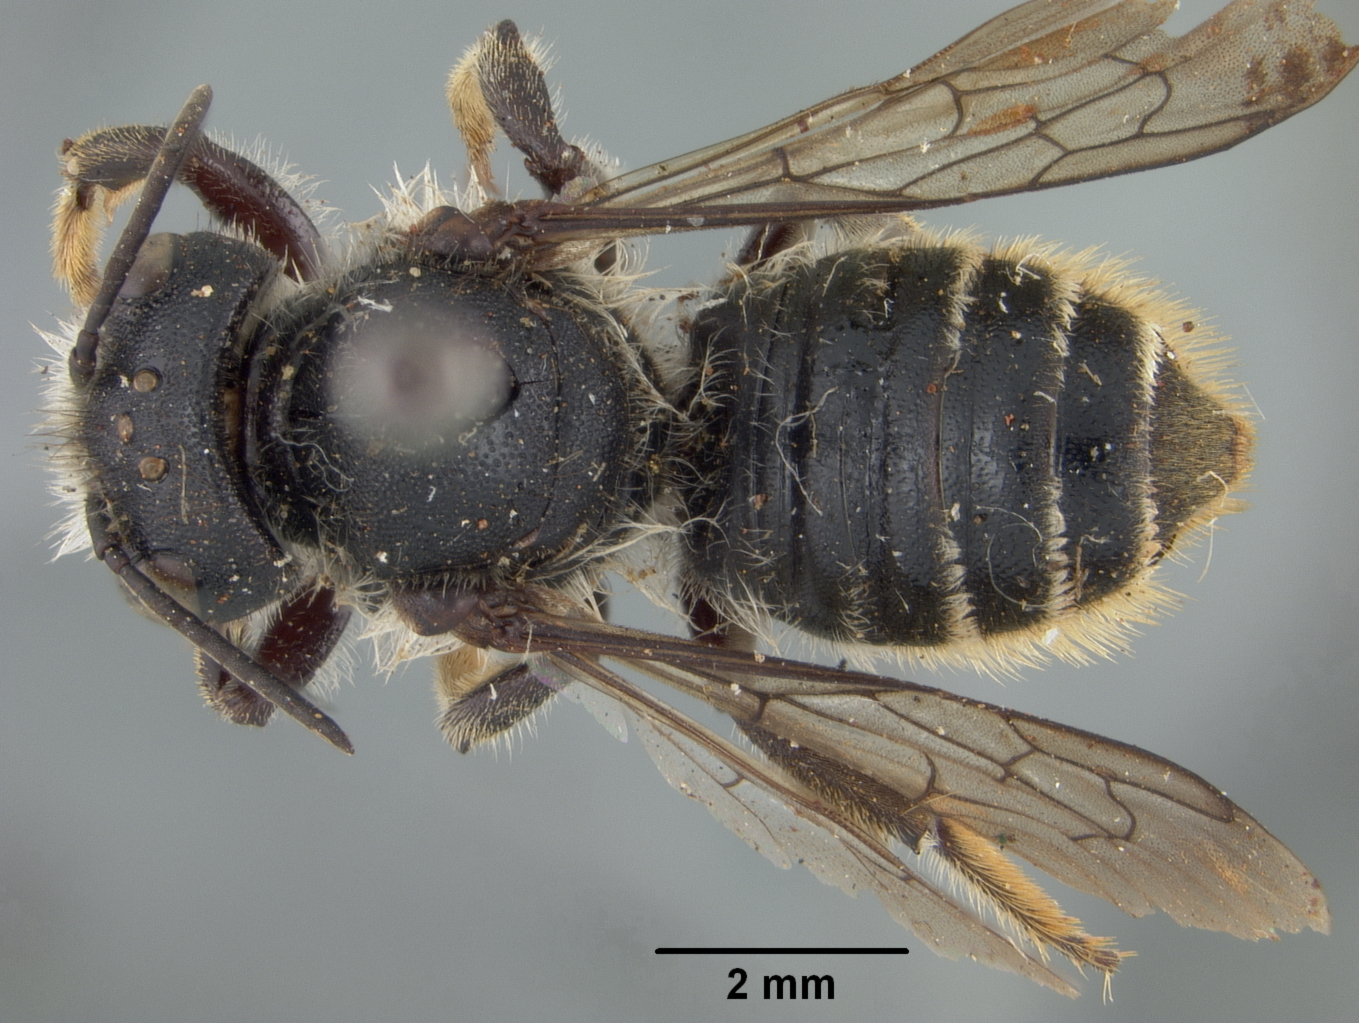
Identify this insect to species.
Megachile aspera
